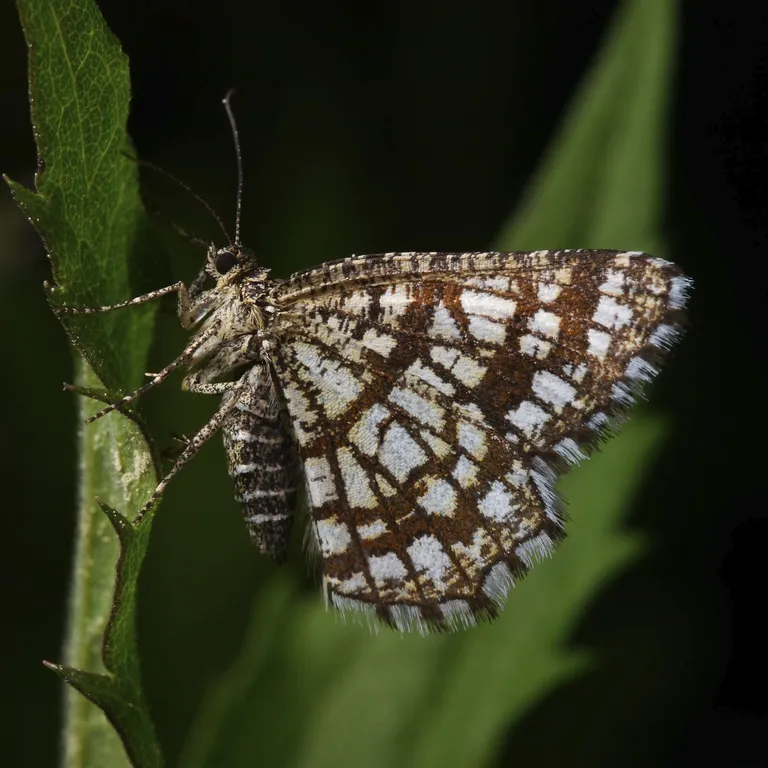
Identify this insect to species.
Chiasmia clathrata
